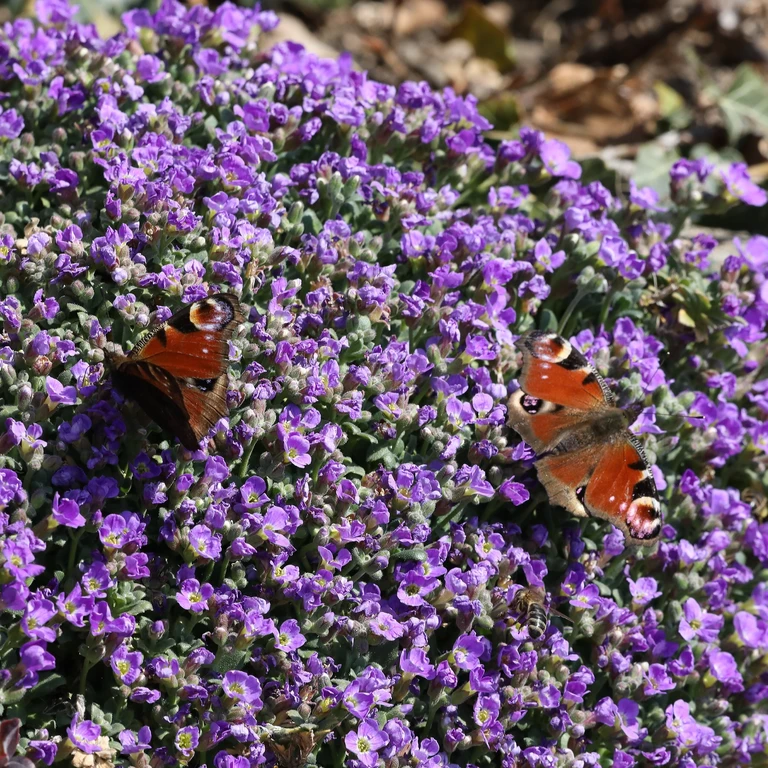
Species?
Aglais io
